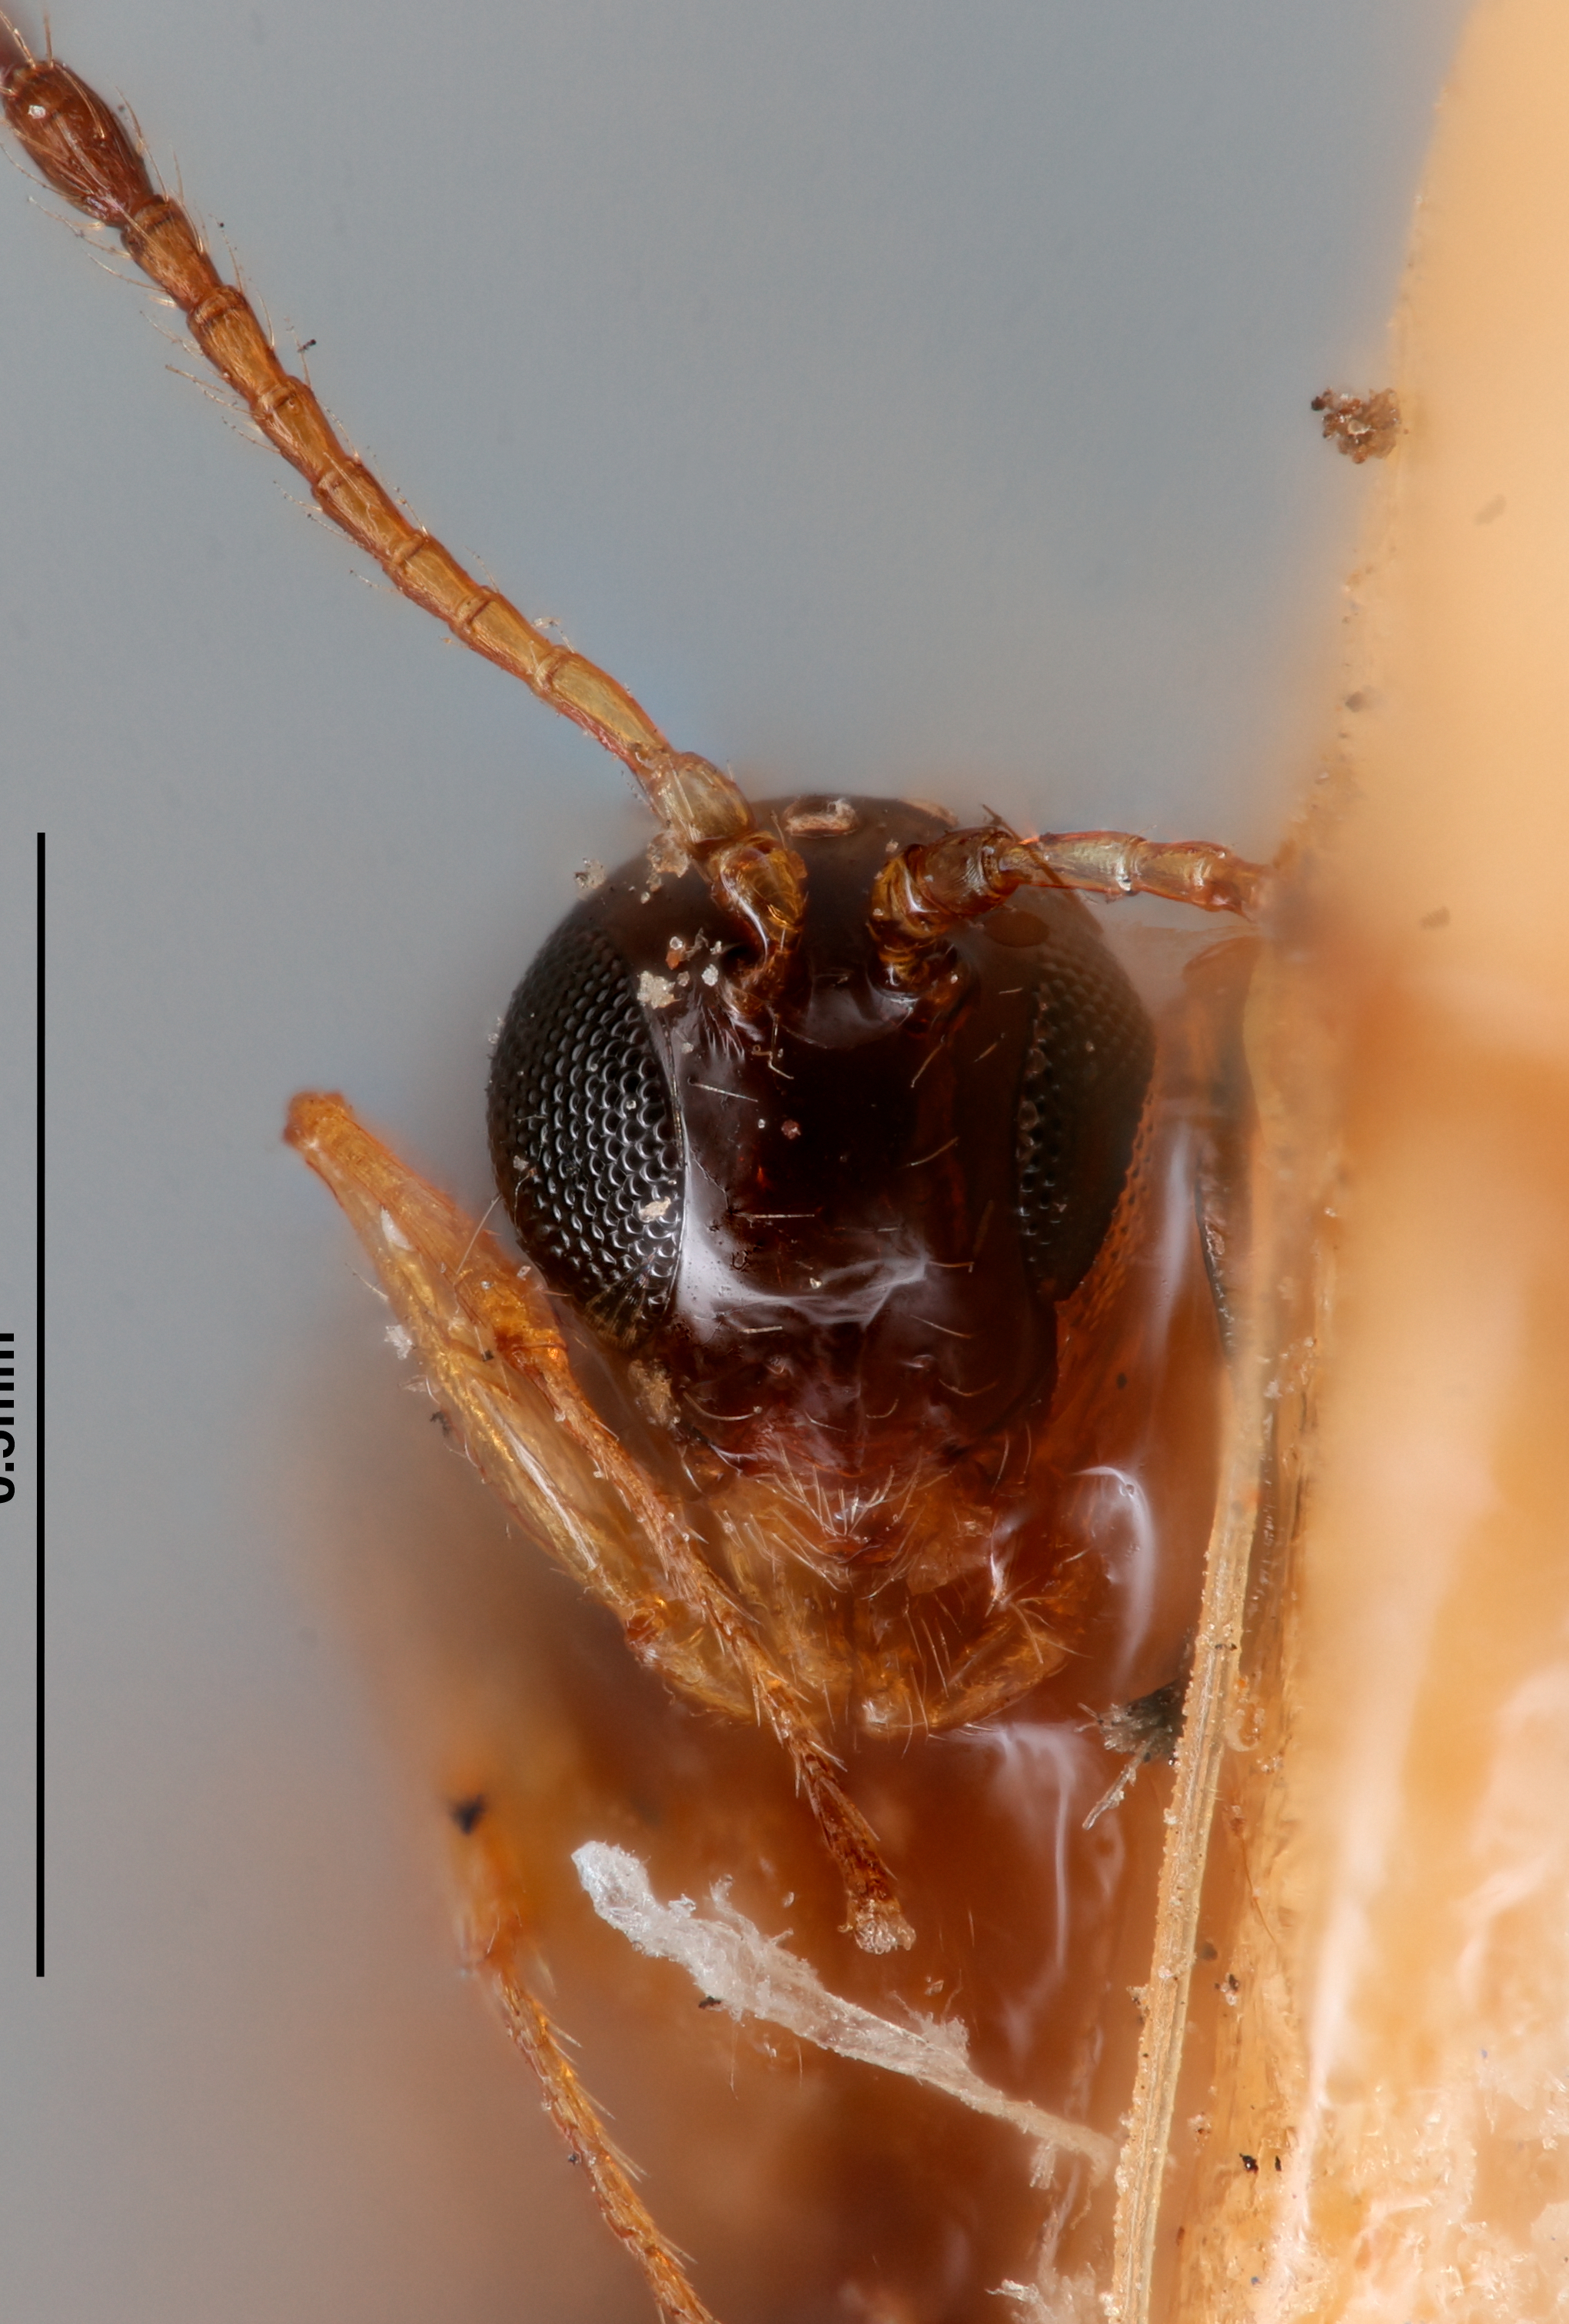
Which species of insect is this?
Tetrarhoptra rufipes
